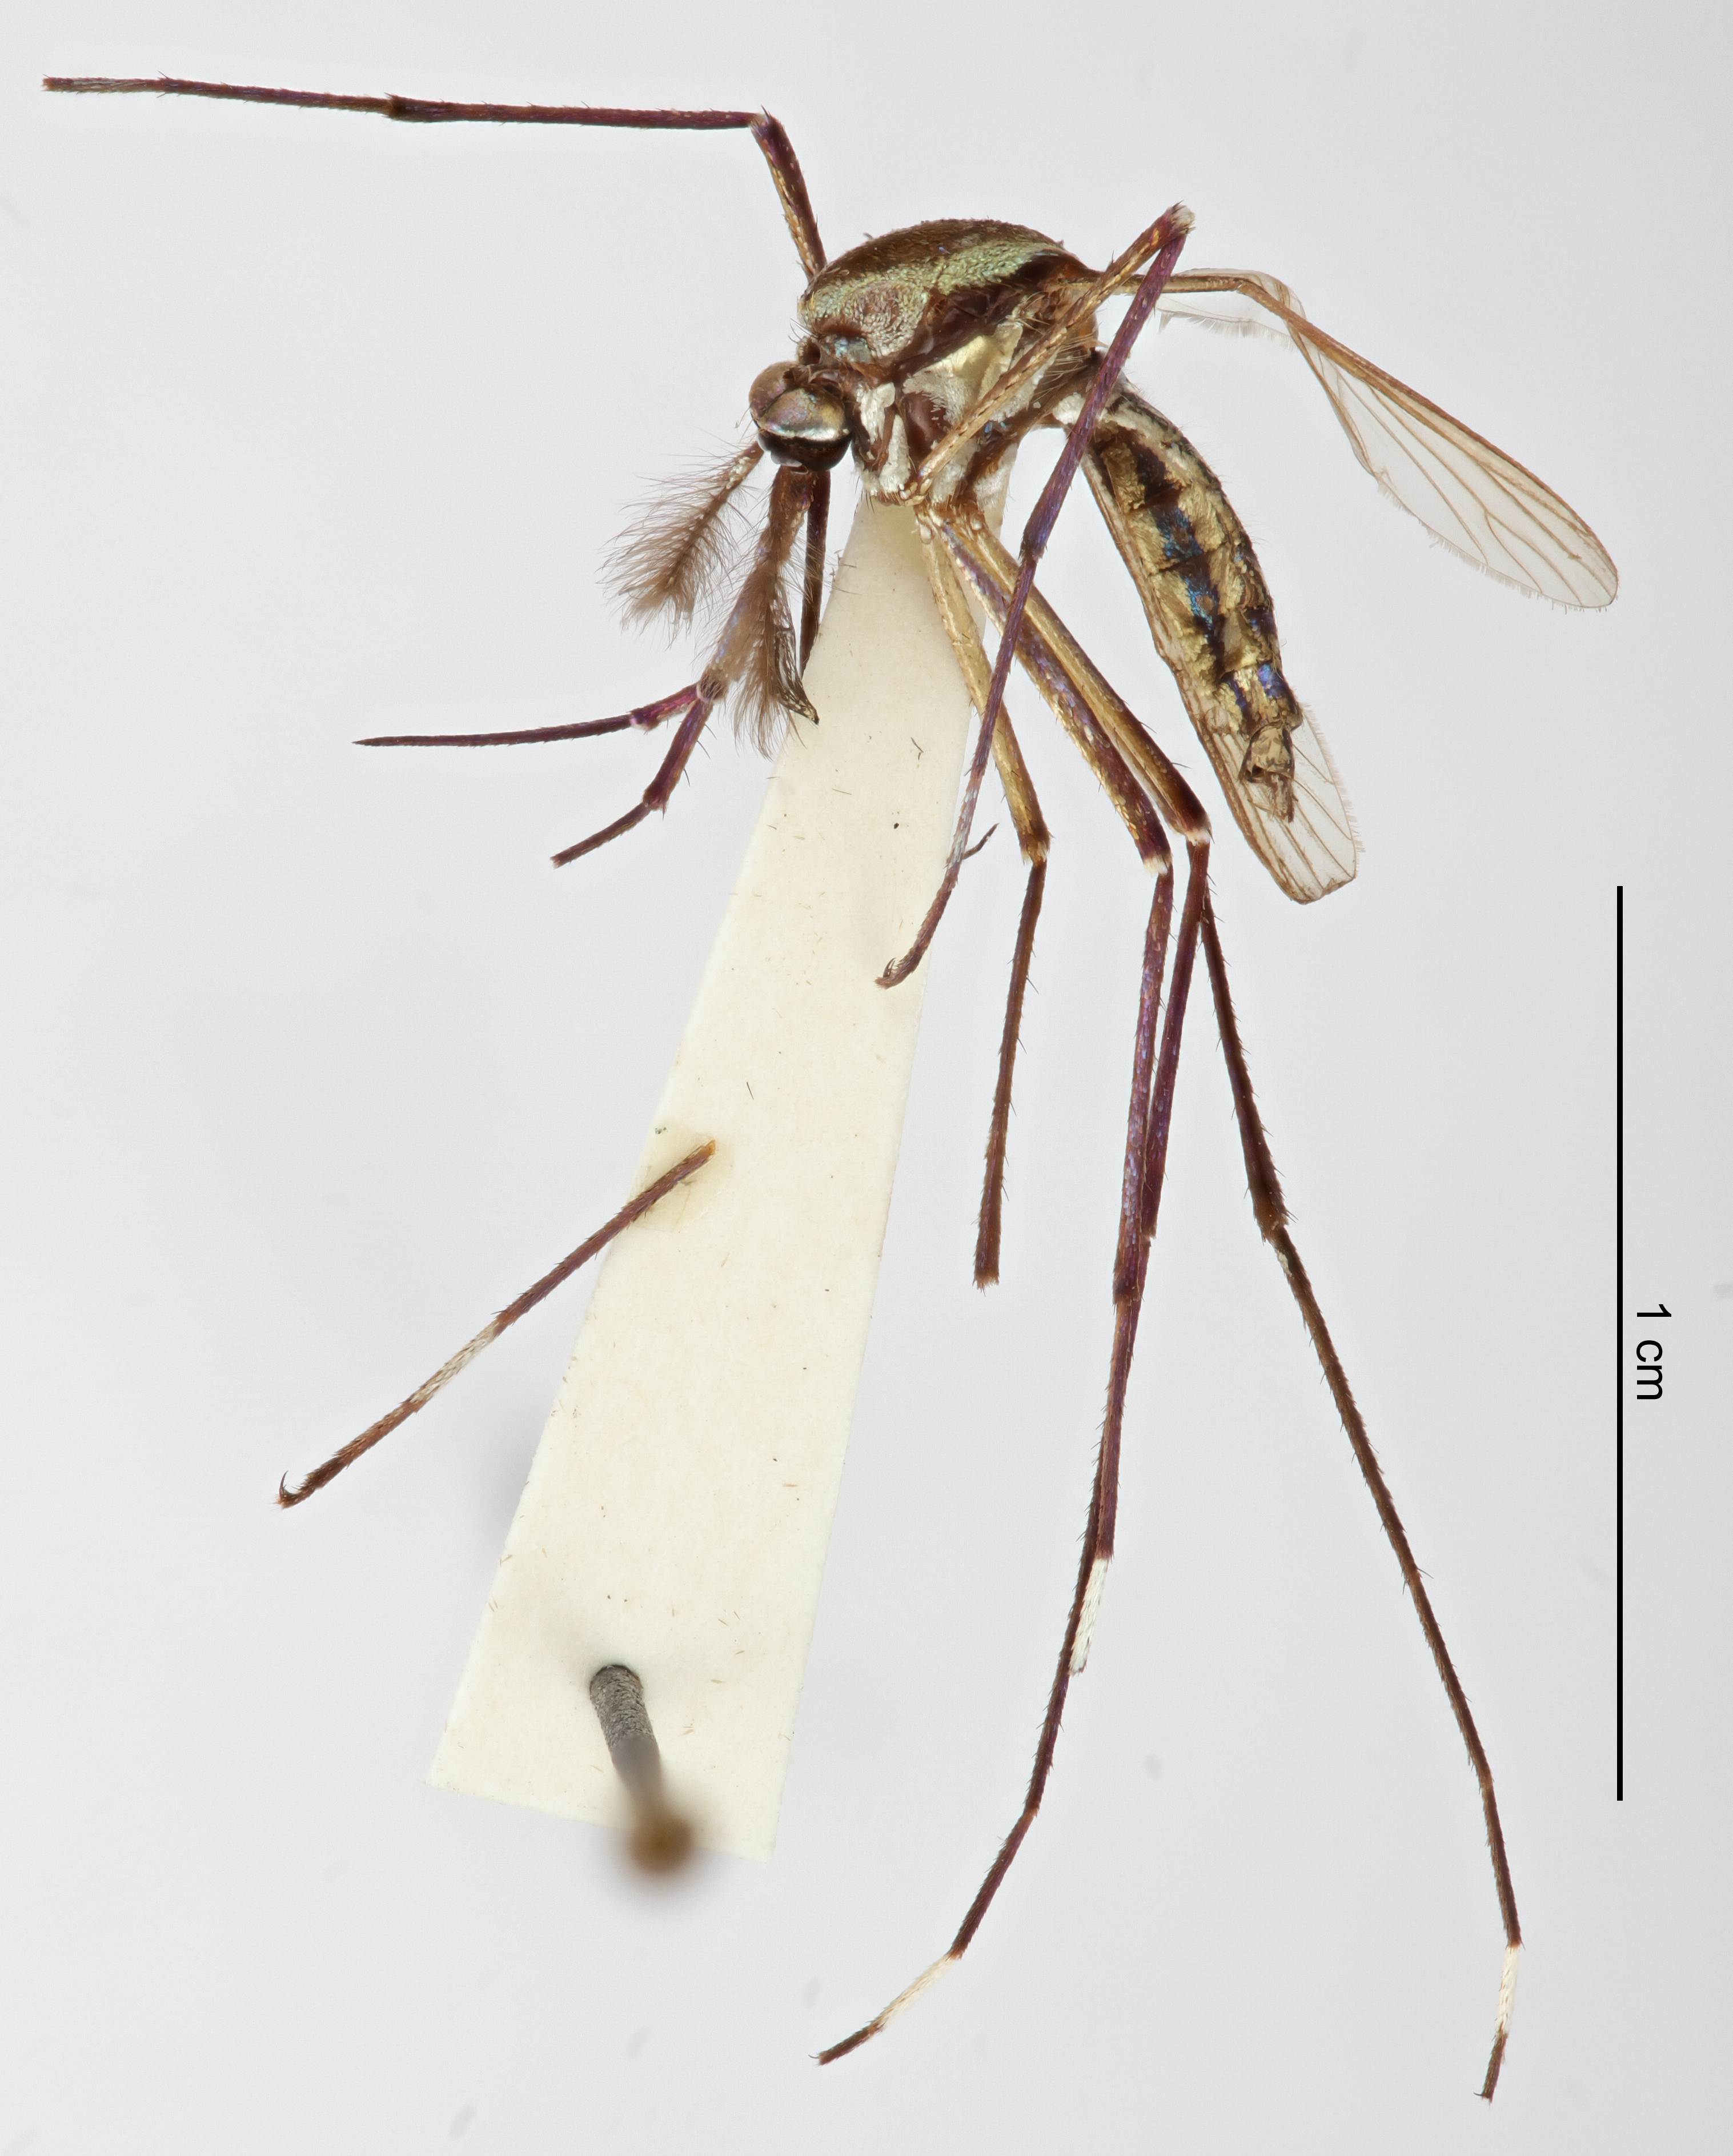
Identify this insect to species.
Toxorhynchites moctezuma
